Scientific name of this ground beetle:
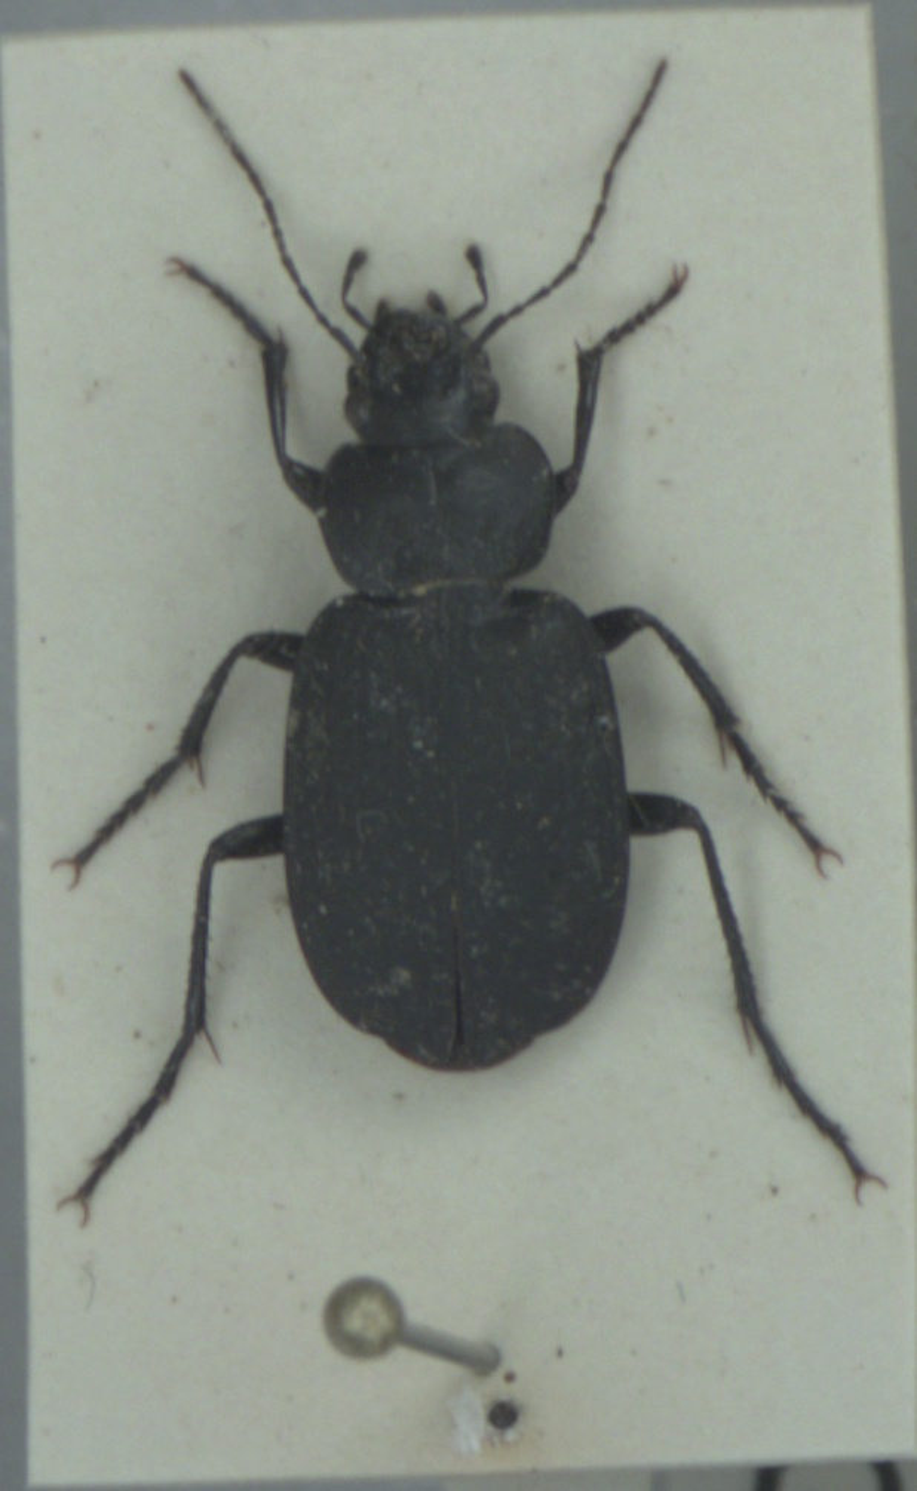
Licinus punctatulus
